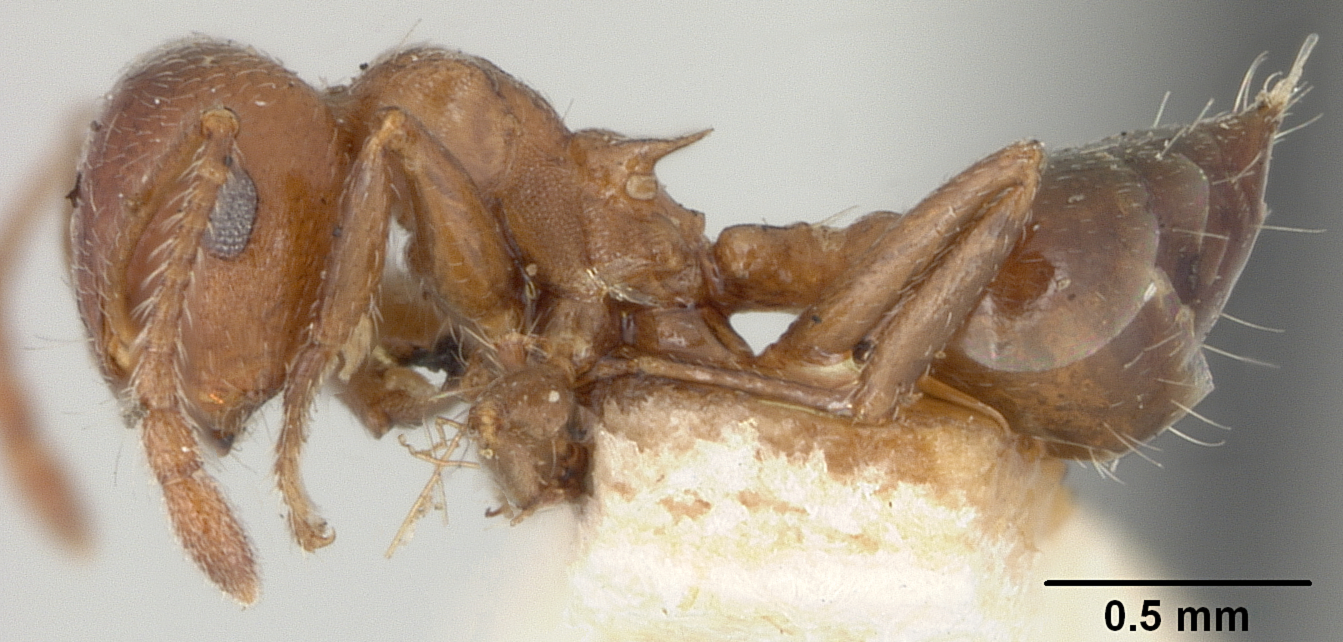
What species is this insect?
Crematogaster manni
